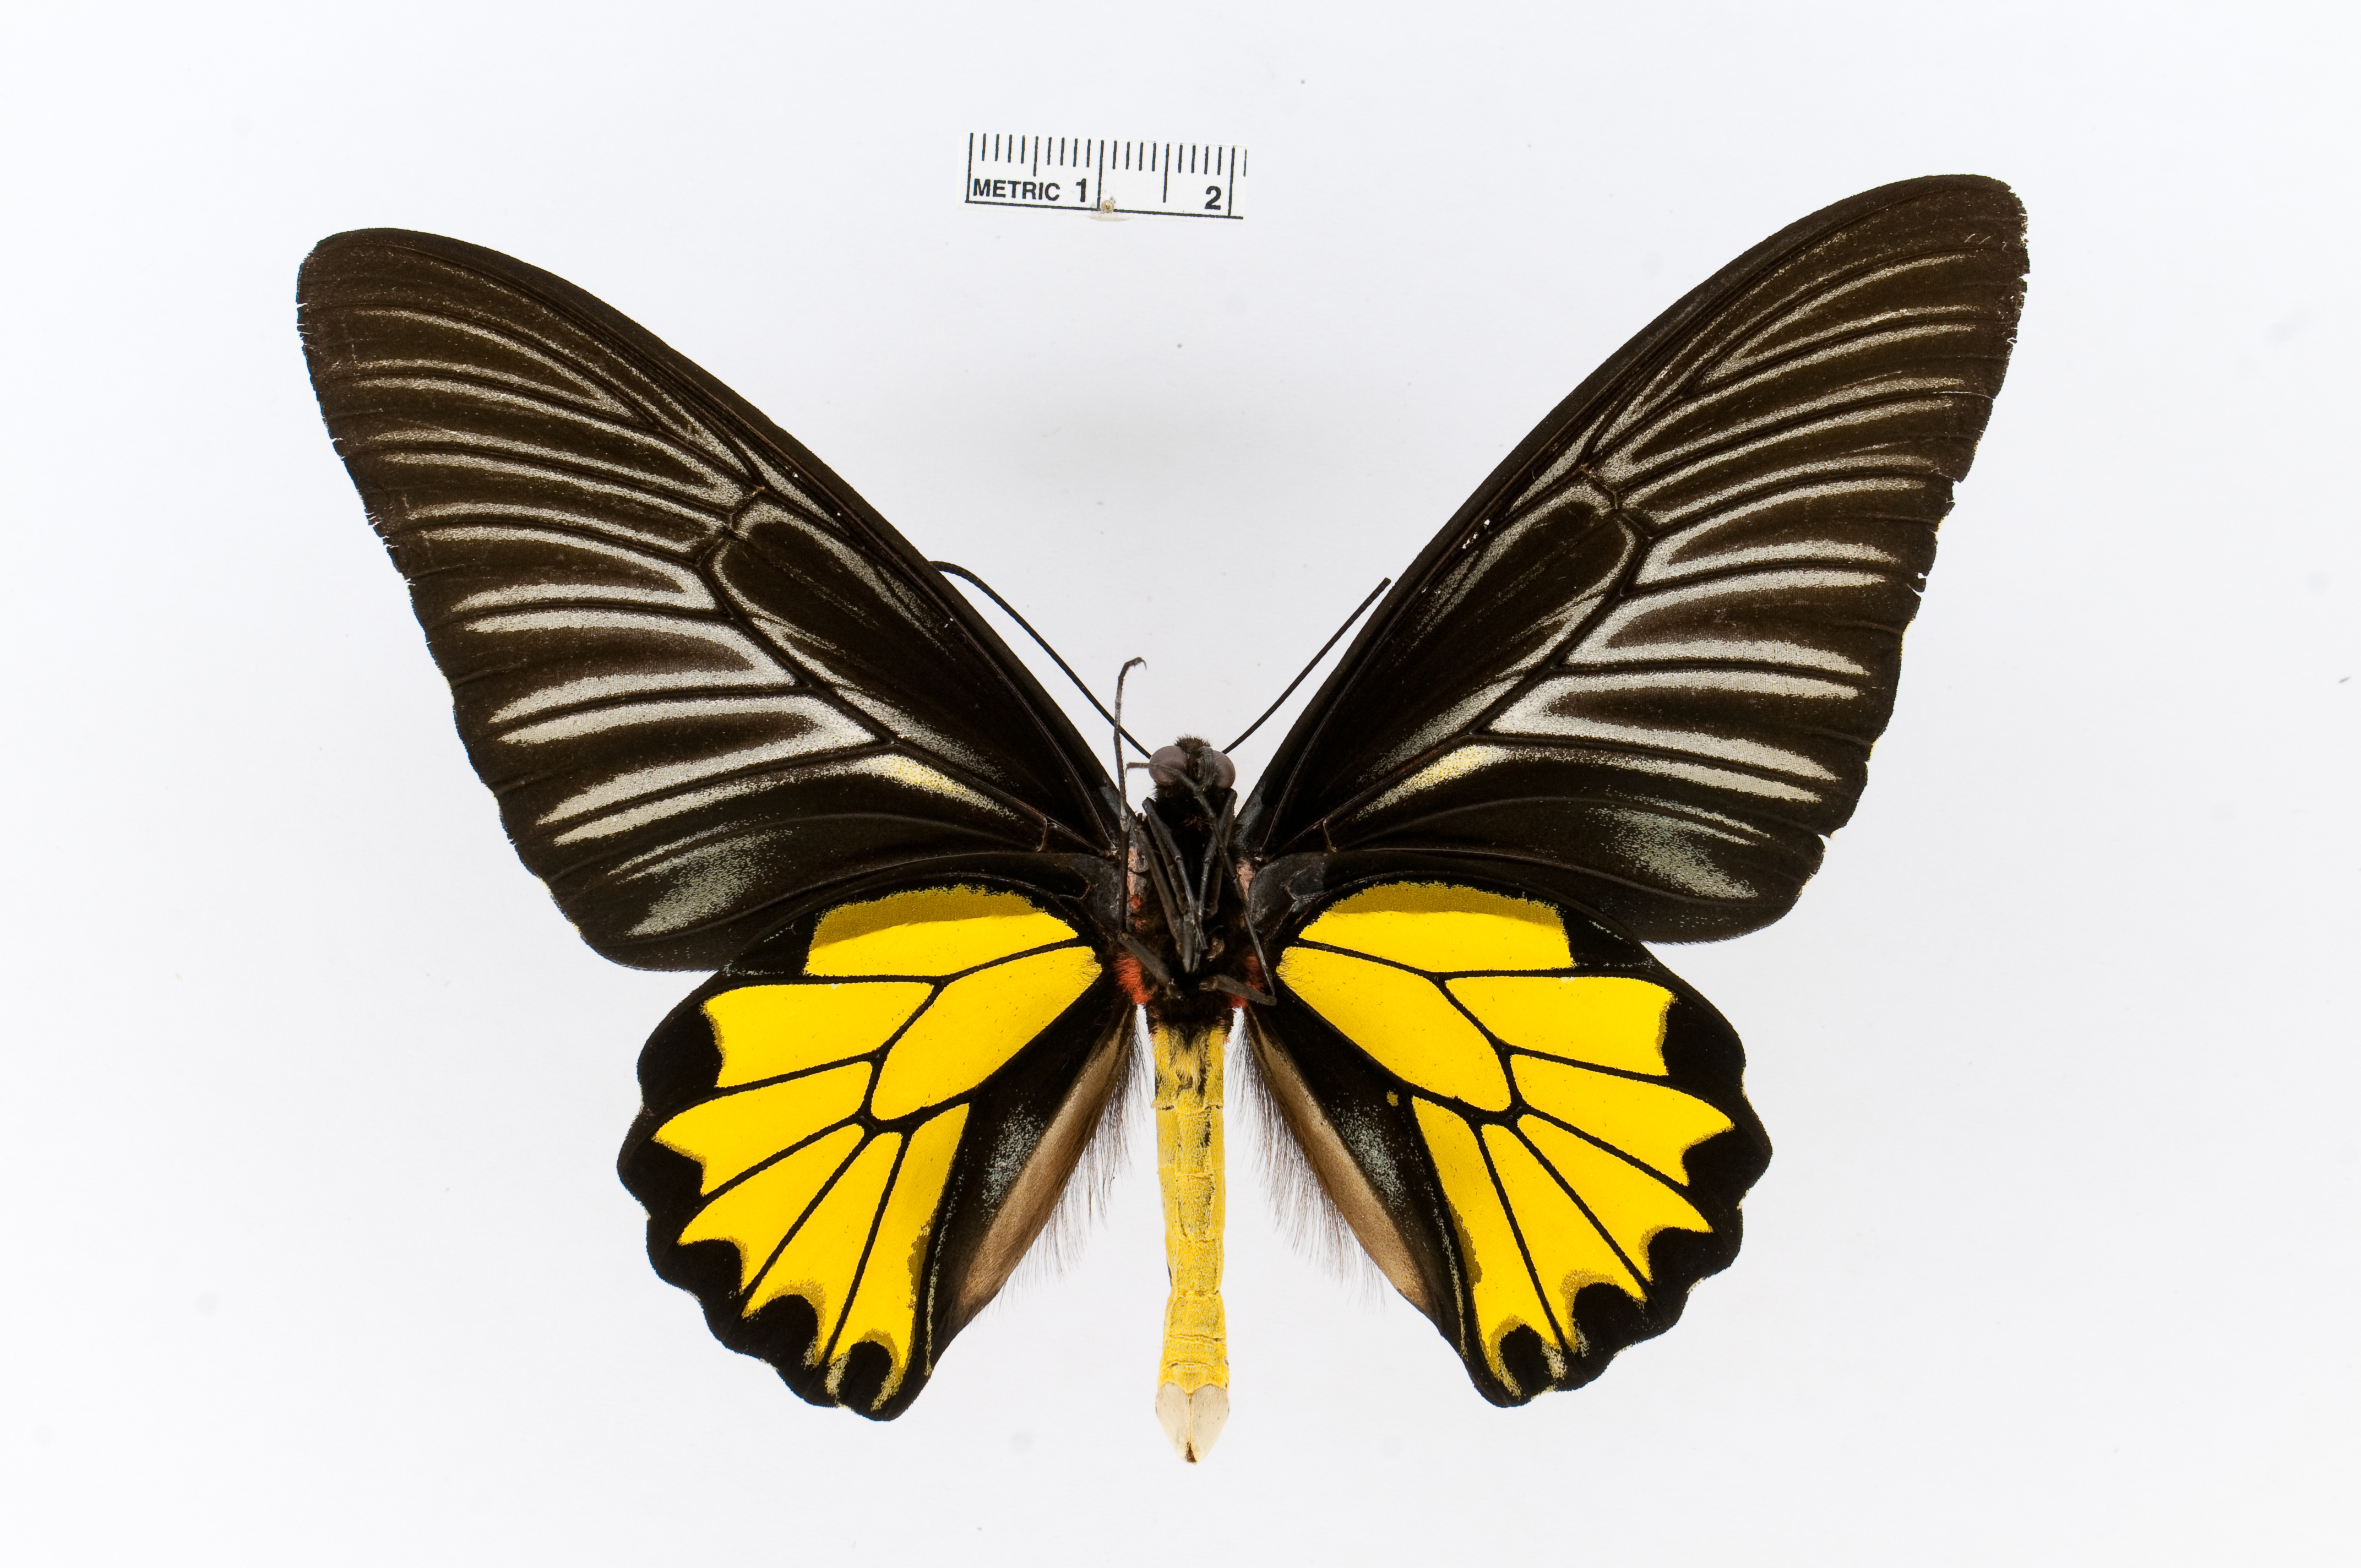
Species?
Troides minos
